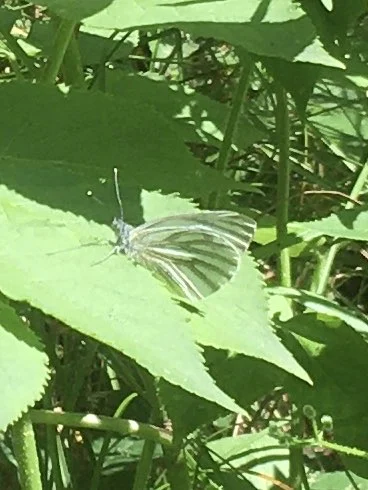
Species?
Pieris napi
